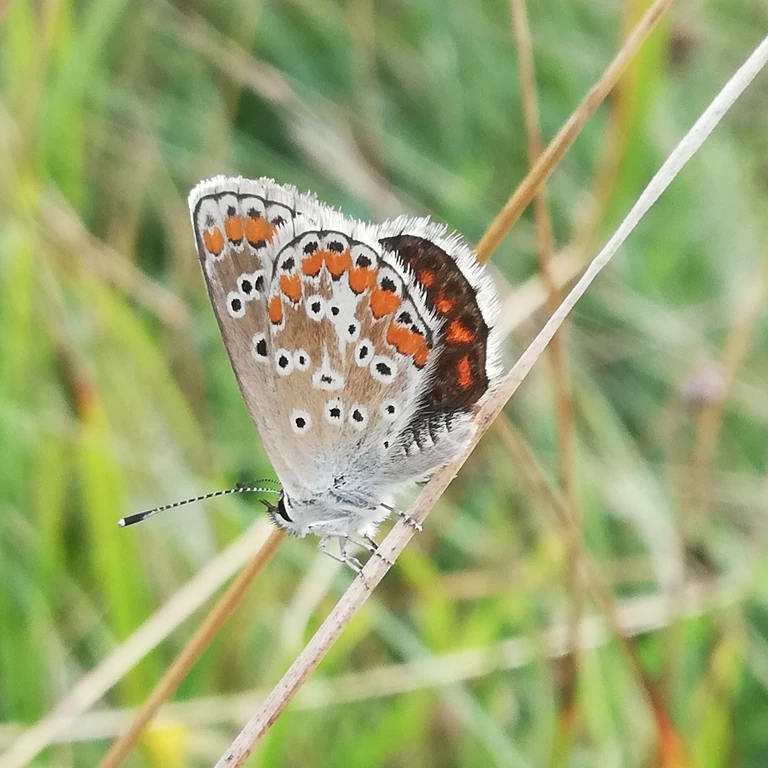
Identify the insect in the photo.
Aricia agestis/artaxerxes
